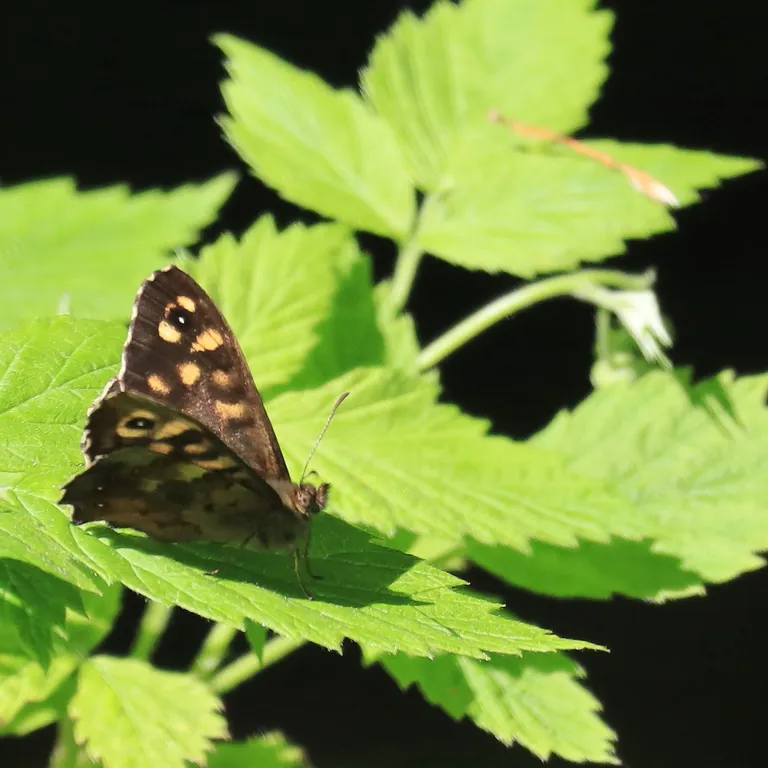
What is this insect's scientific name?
Pararge aegeria
